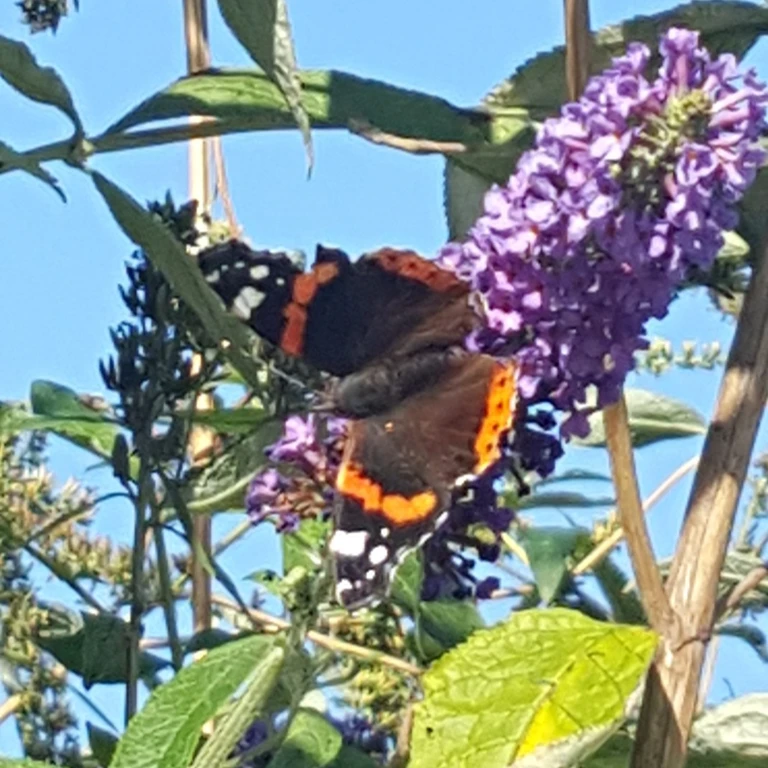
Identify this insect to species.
Vanessa atalanta
